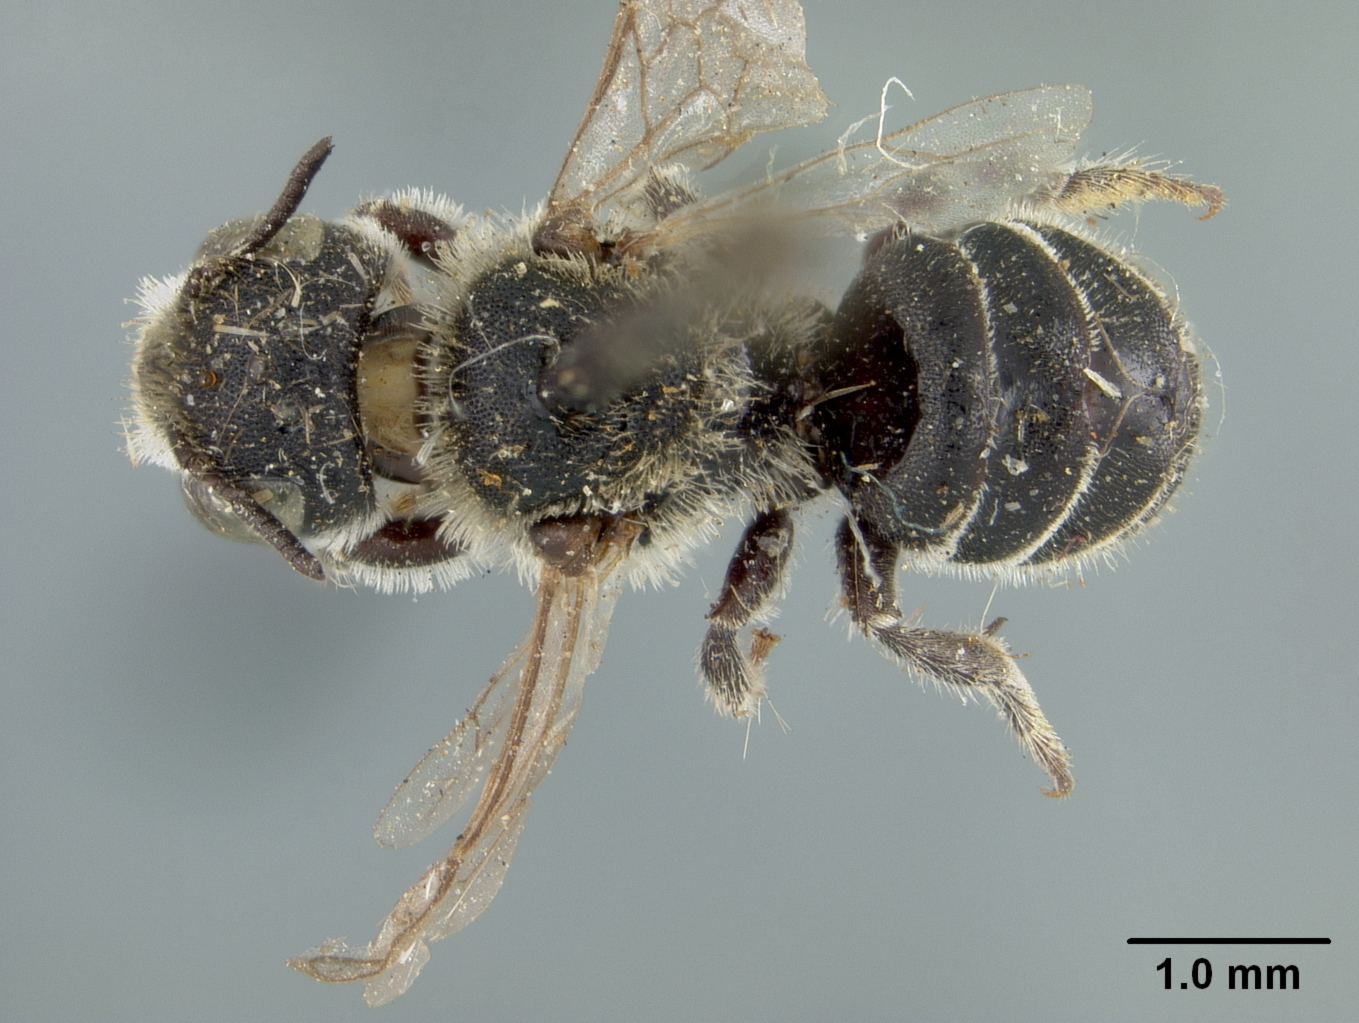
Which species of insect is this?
Ashmeadiella curriei
